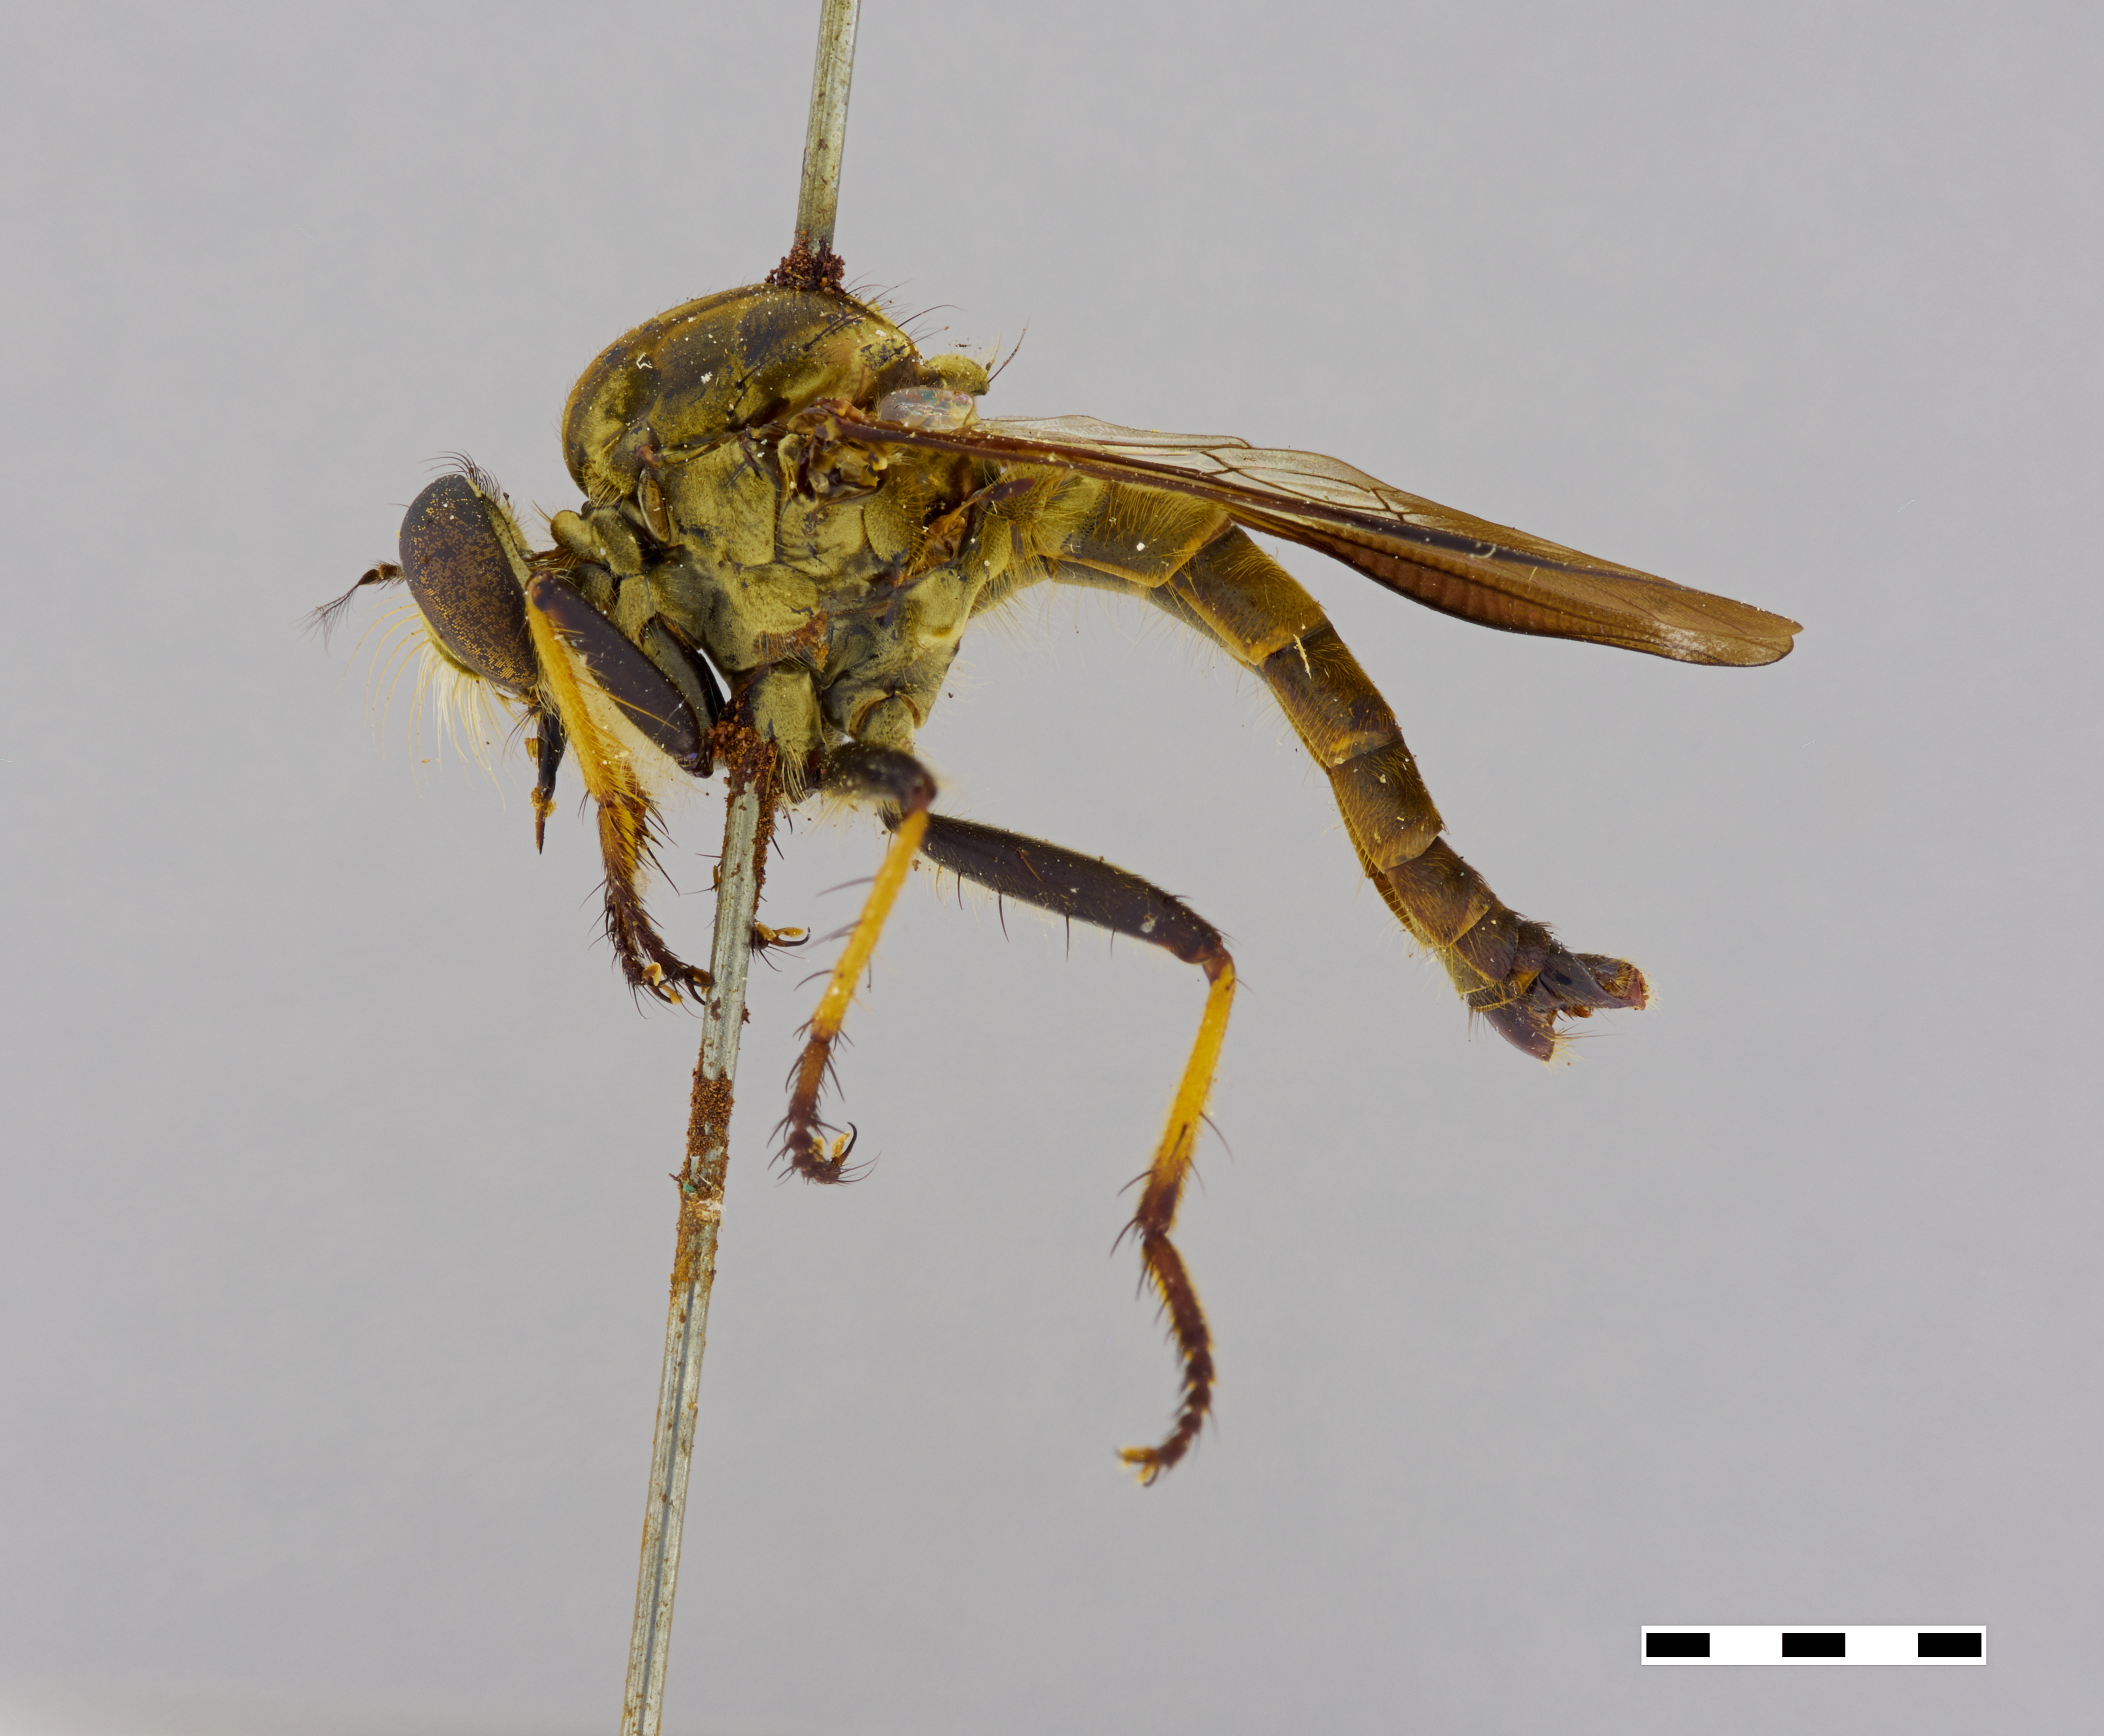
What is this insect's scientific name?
Ommatius dilatipennis
